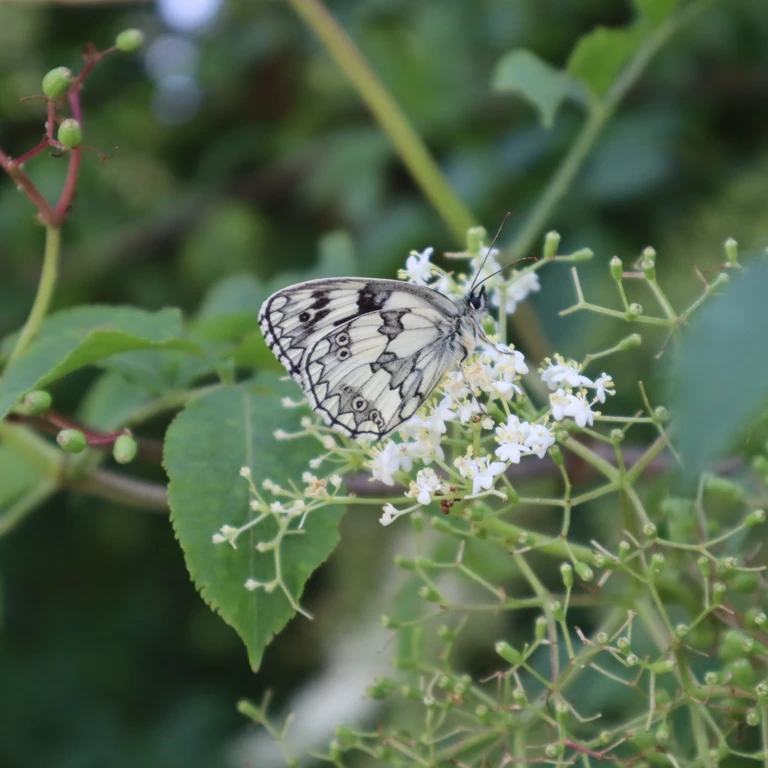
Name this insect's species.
Melanargia galathea
